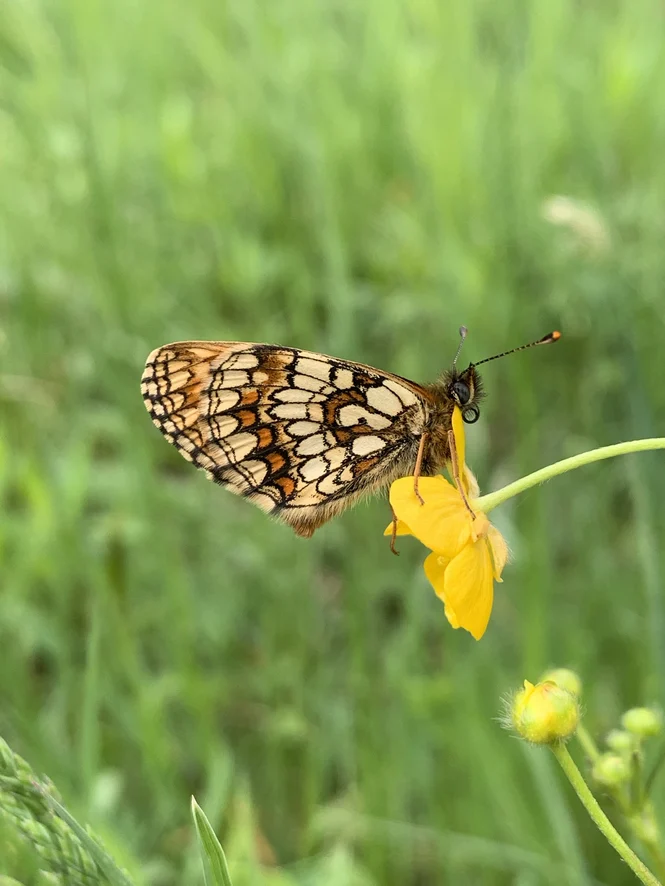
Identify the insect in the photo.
Melitaea athalia
